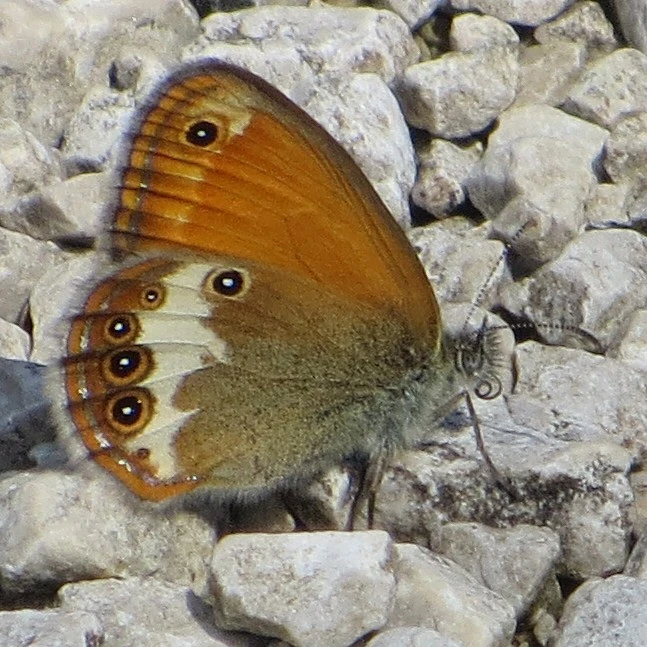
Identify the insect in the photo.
Coenonympha arcania
